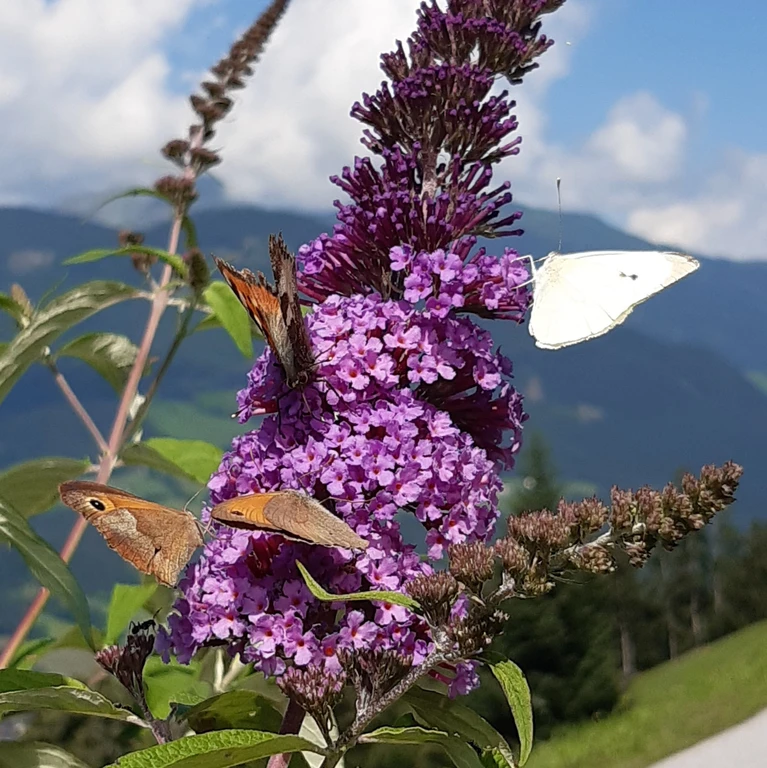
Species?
Maniola jurtina
